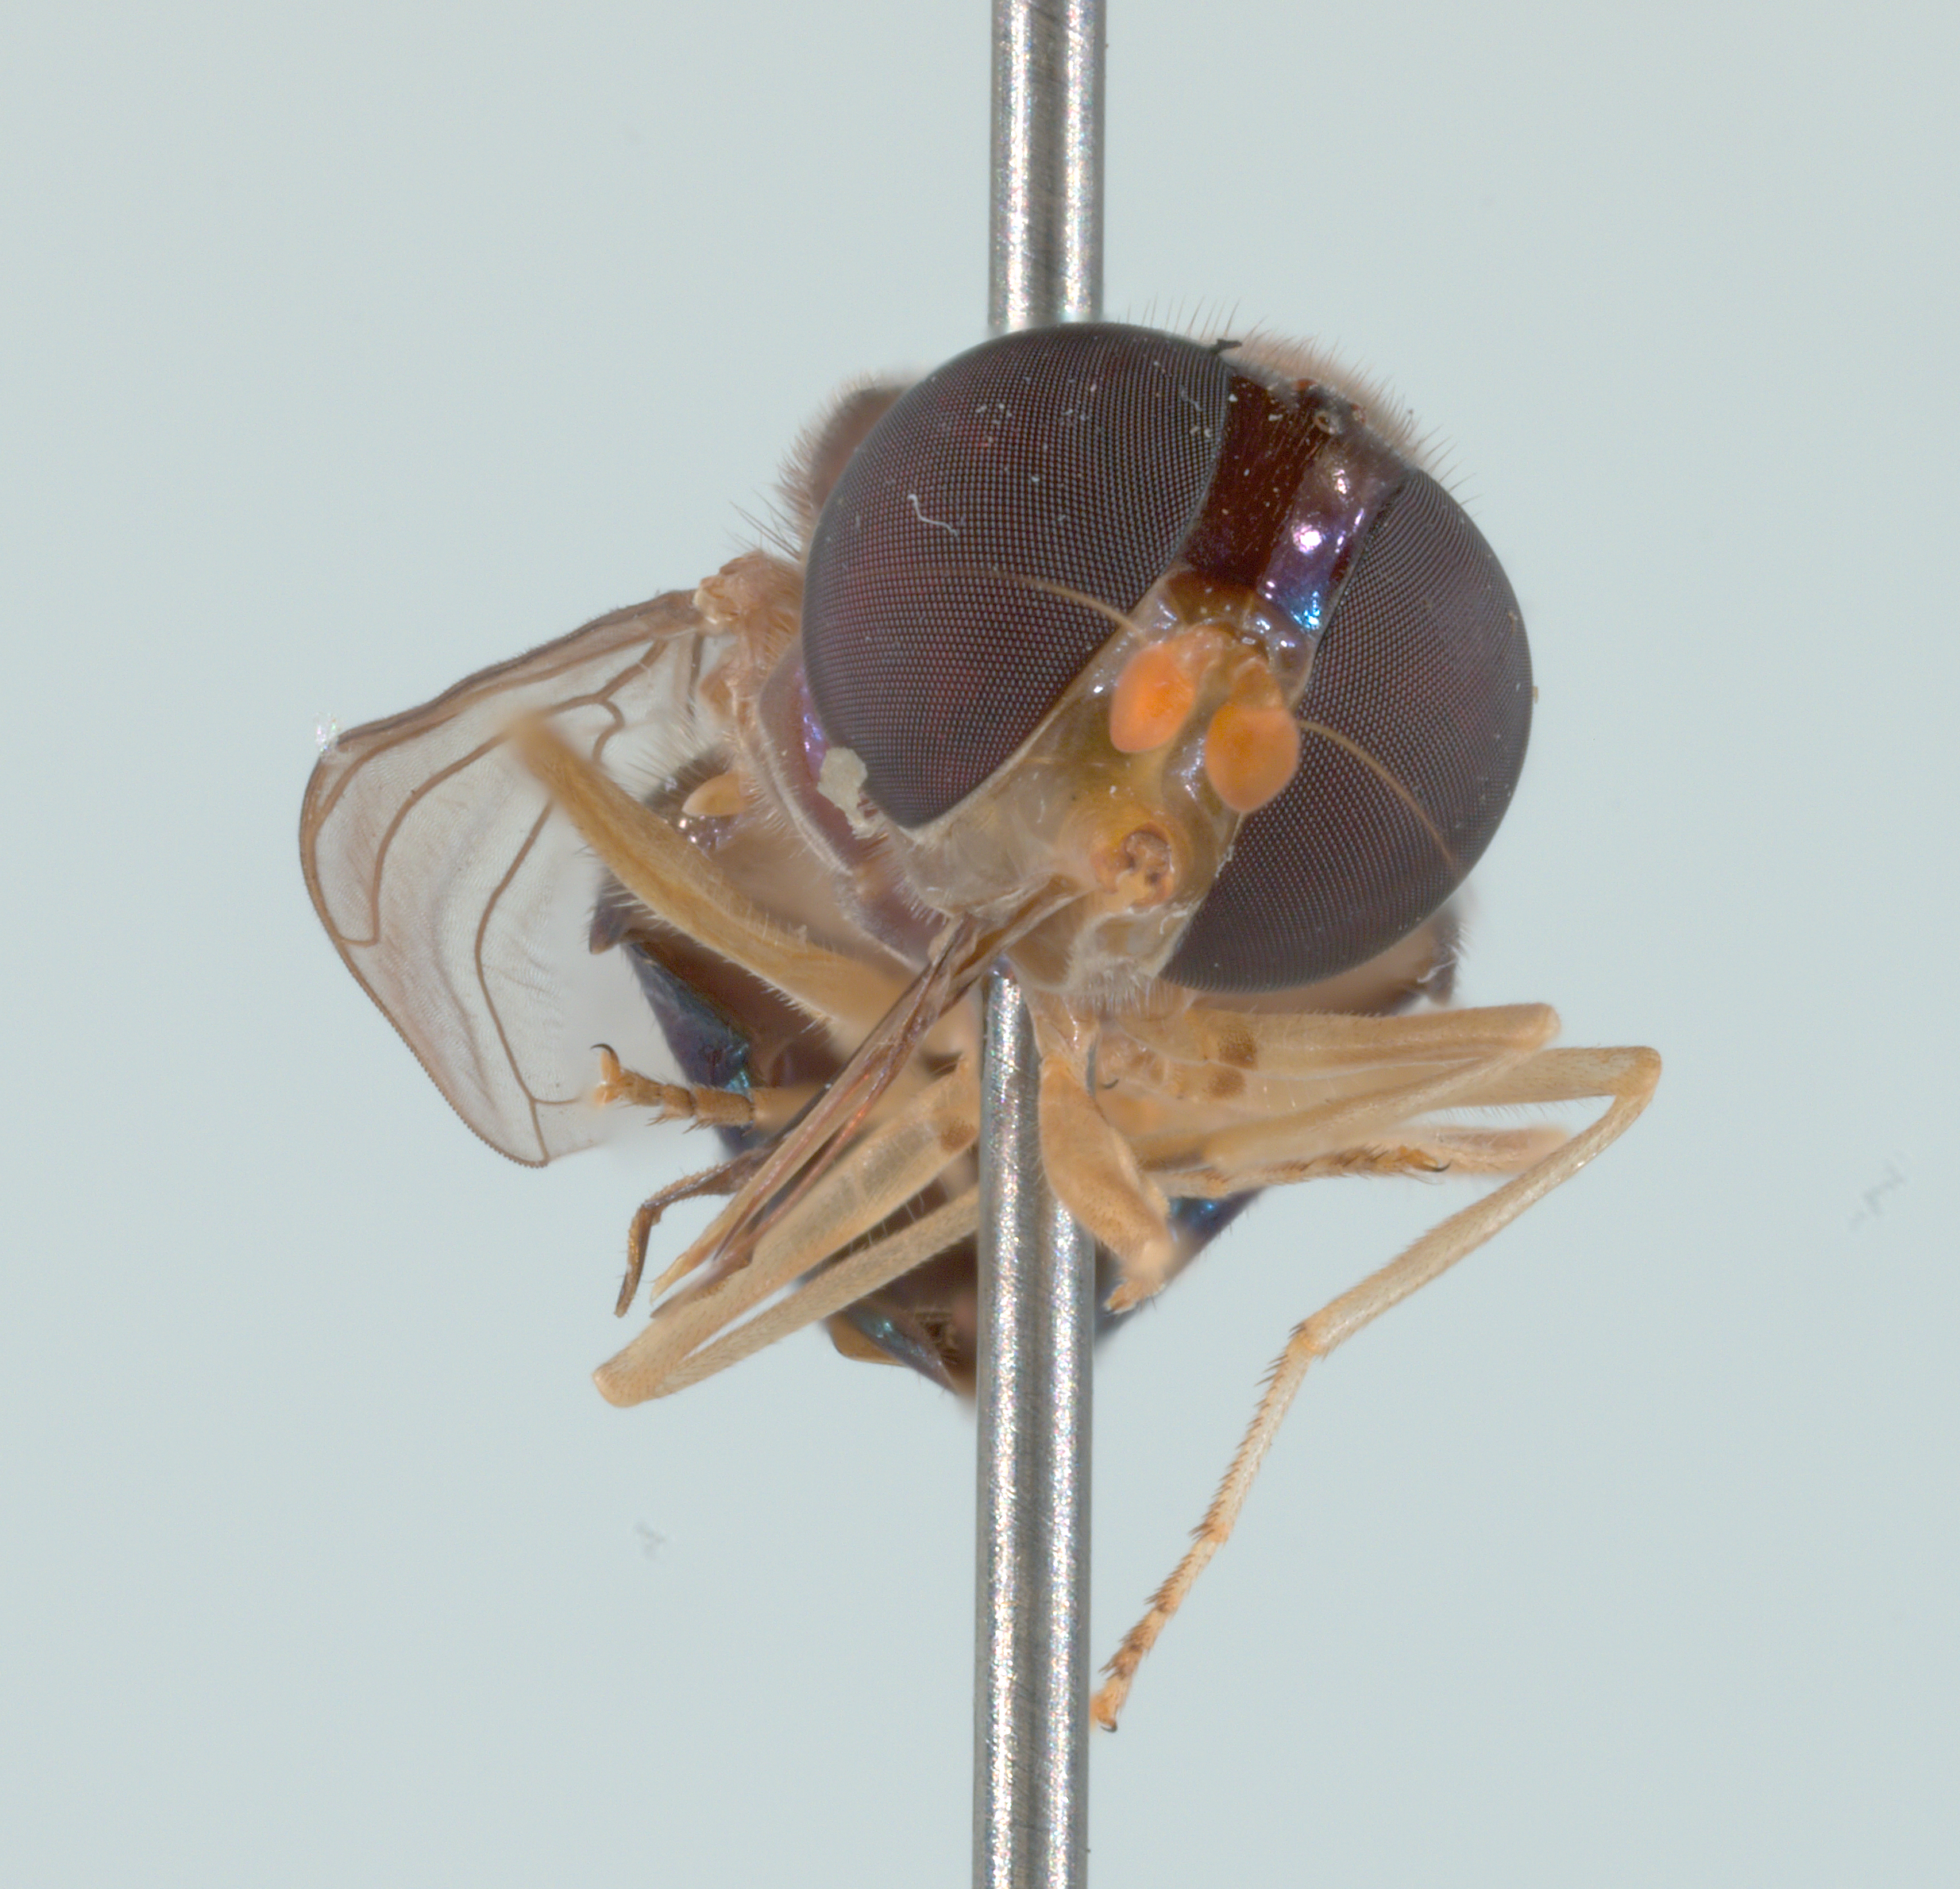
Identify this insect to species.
Rhingia caerulescens
